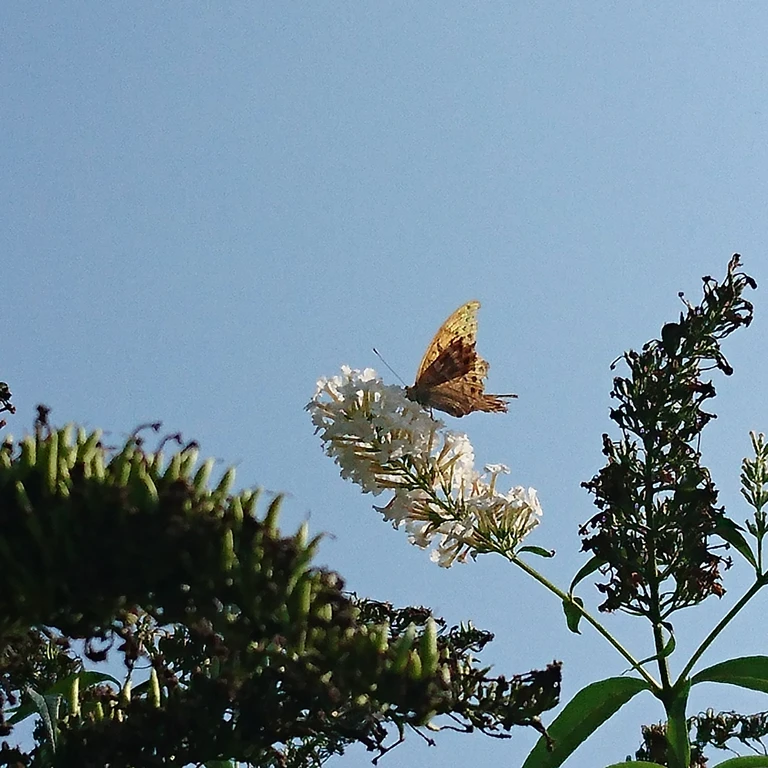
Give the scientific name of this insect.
Argynnis paphia
